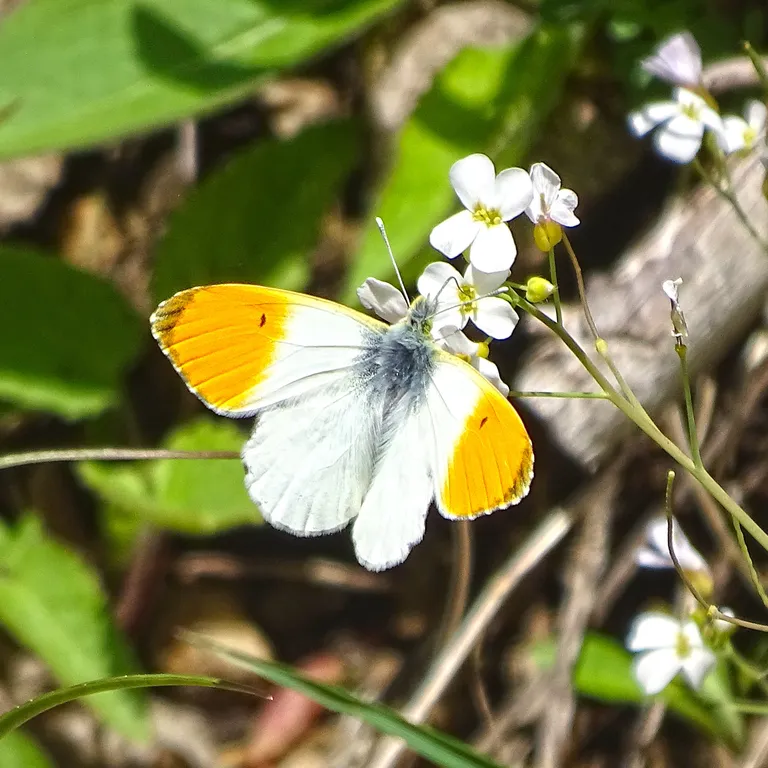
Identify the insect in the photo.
Anthocharis cardamines
